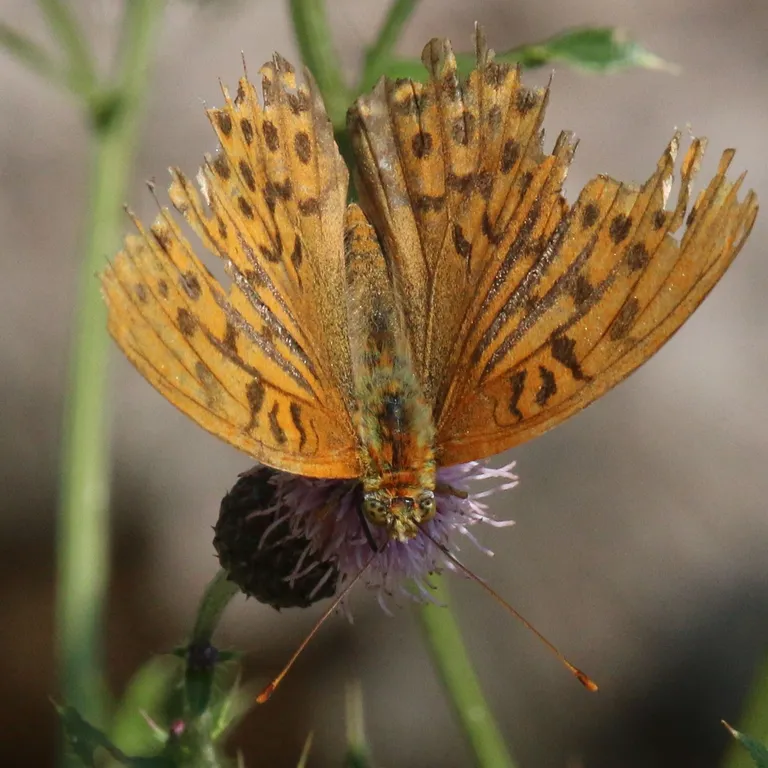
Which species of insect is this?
Argynnis paphia
